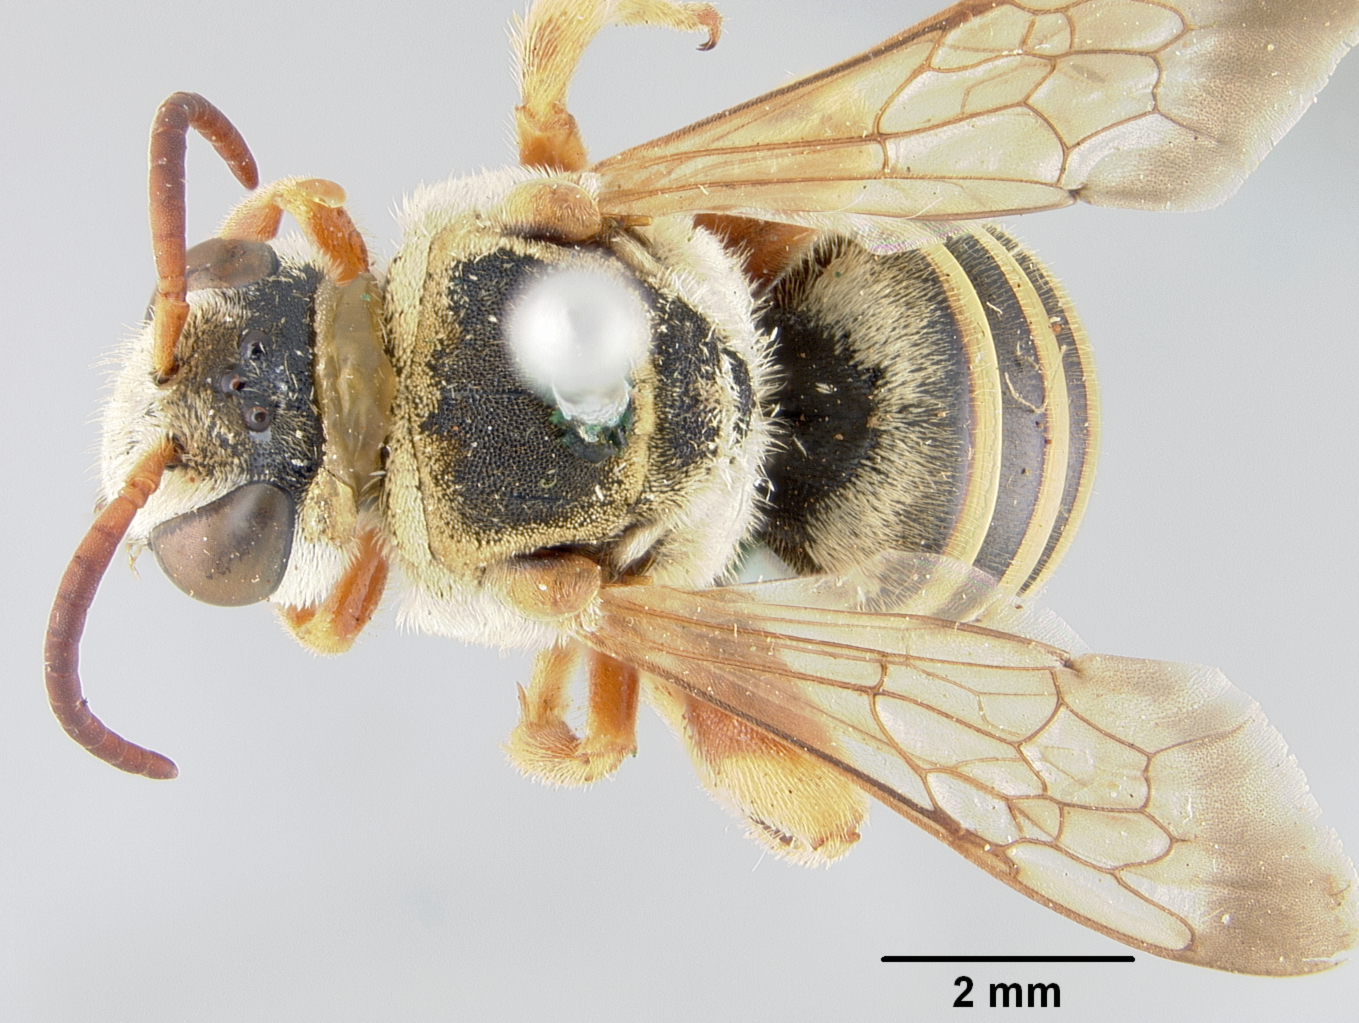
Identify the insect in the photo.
Nomia histrionica
